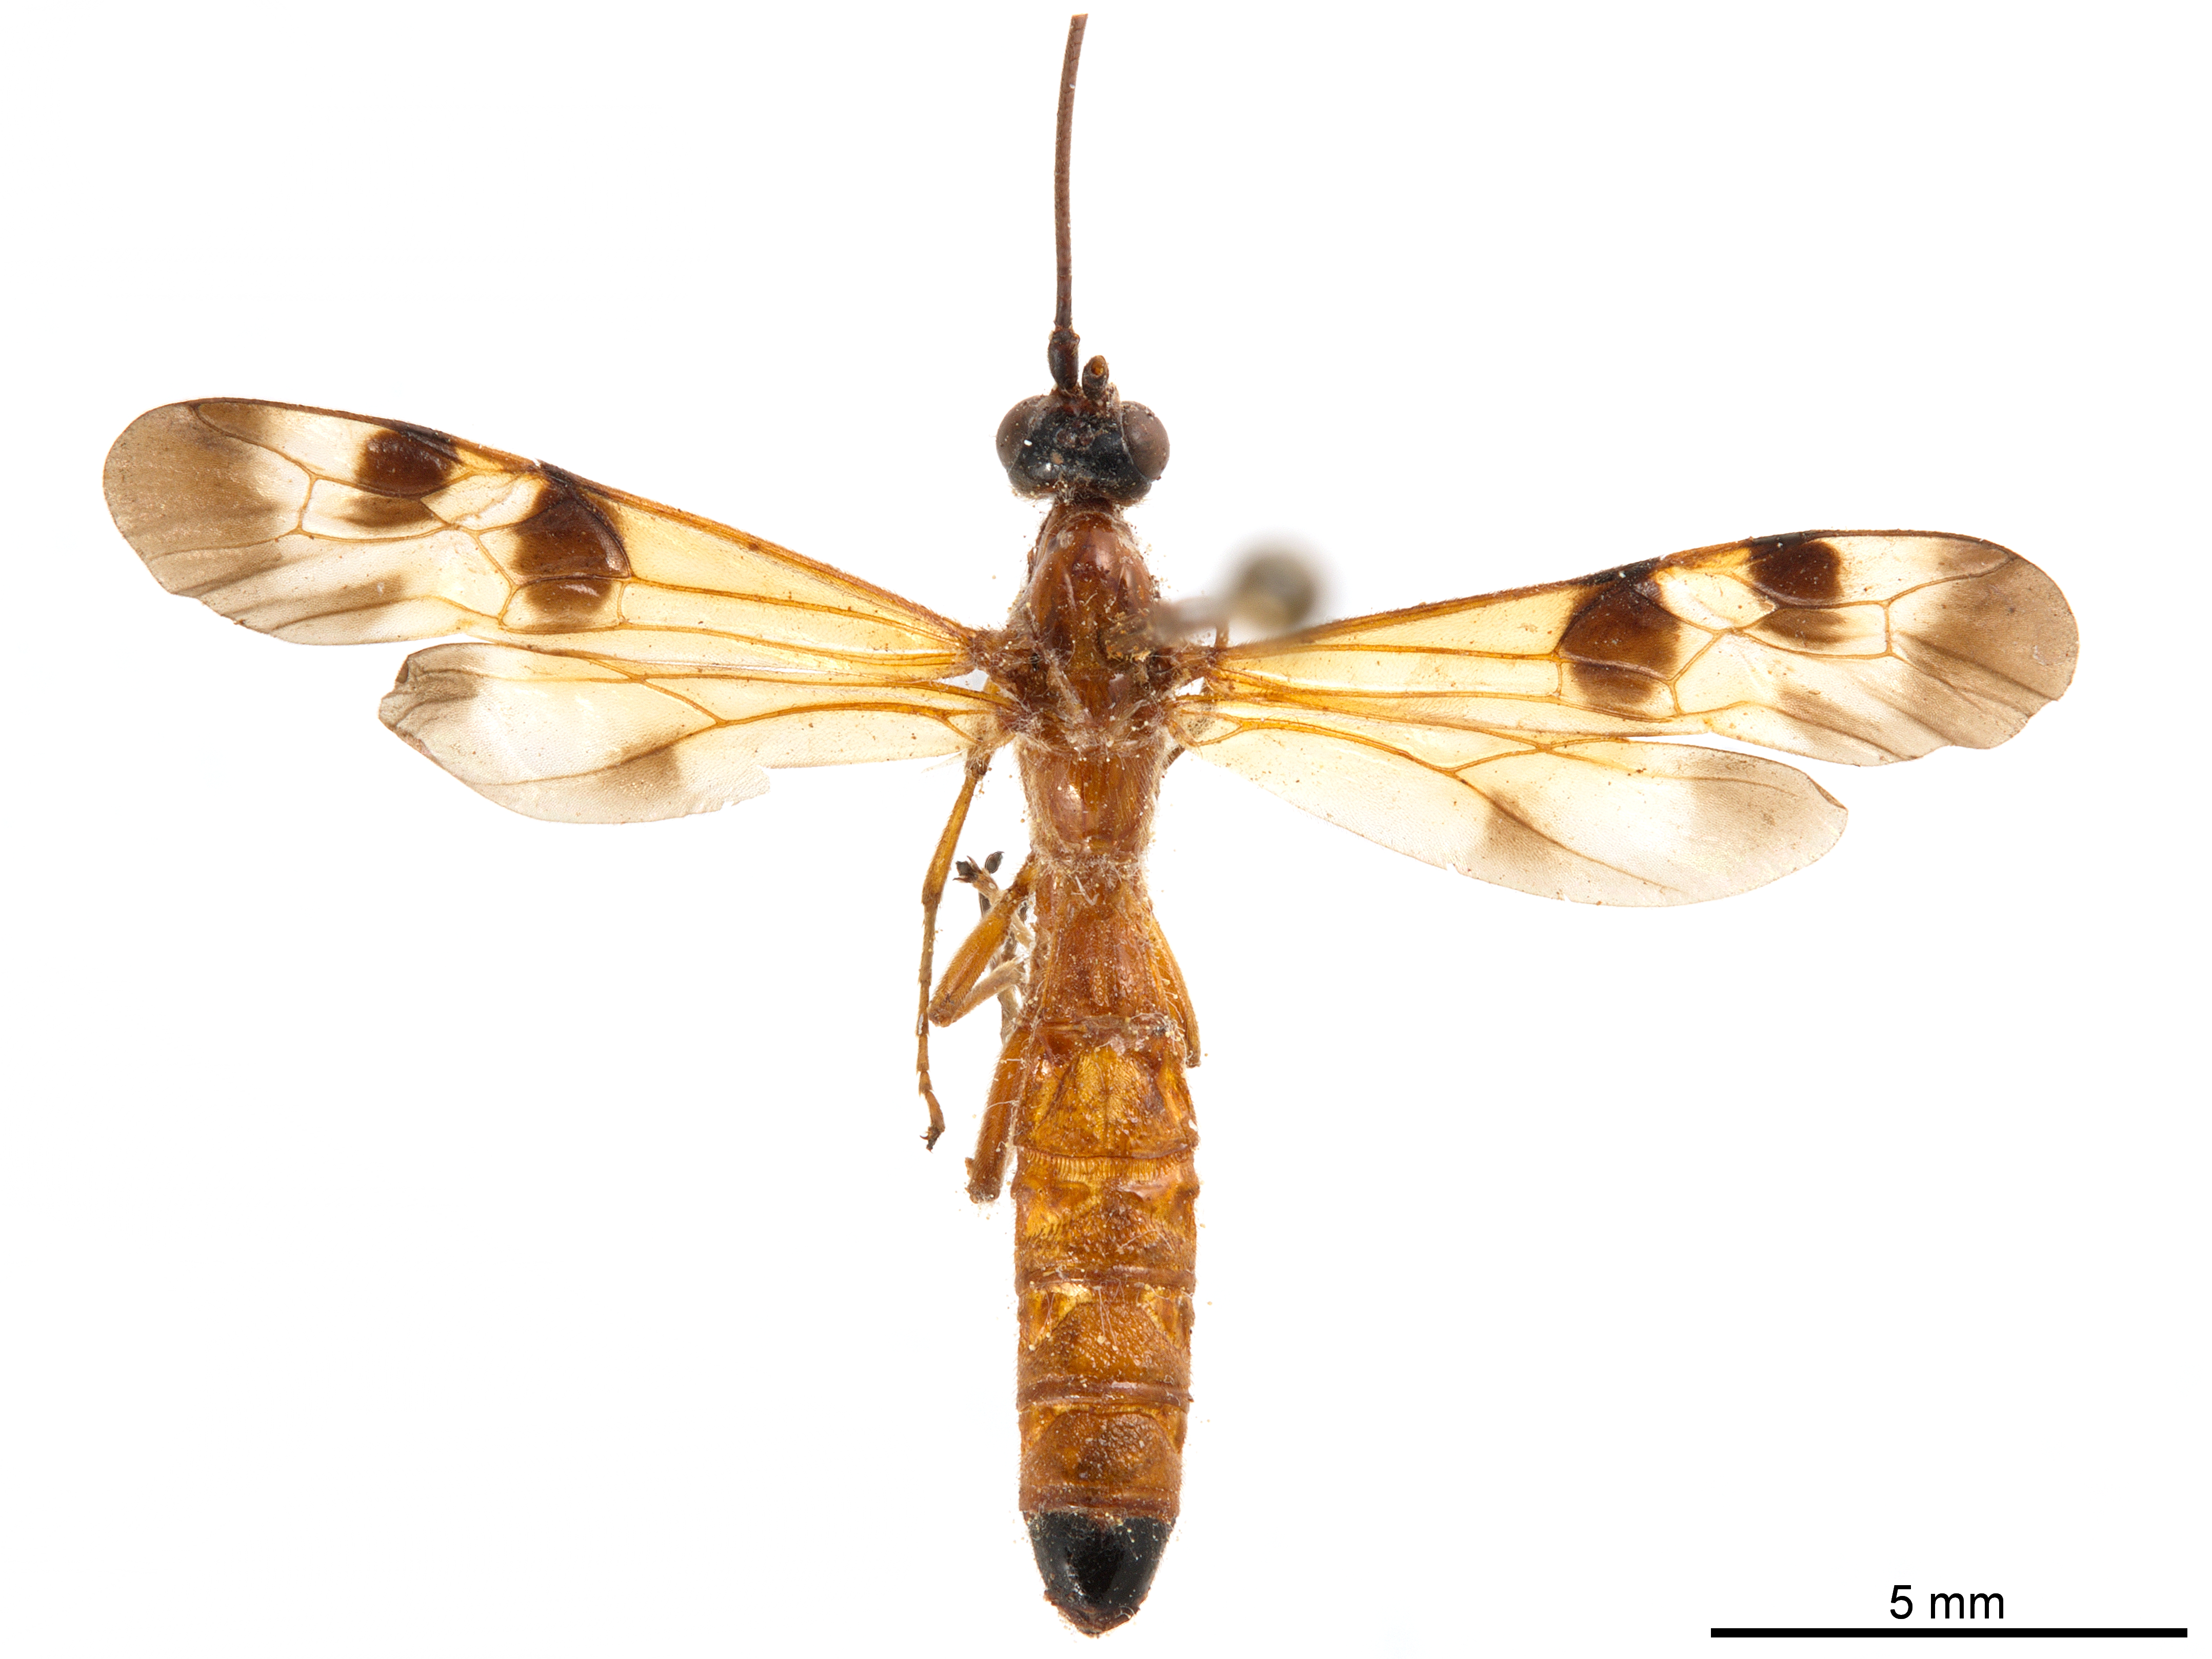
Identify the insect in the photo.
Stenobracon nicevillei
